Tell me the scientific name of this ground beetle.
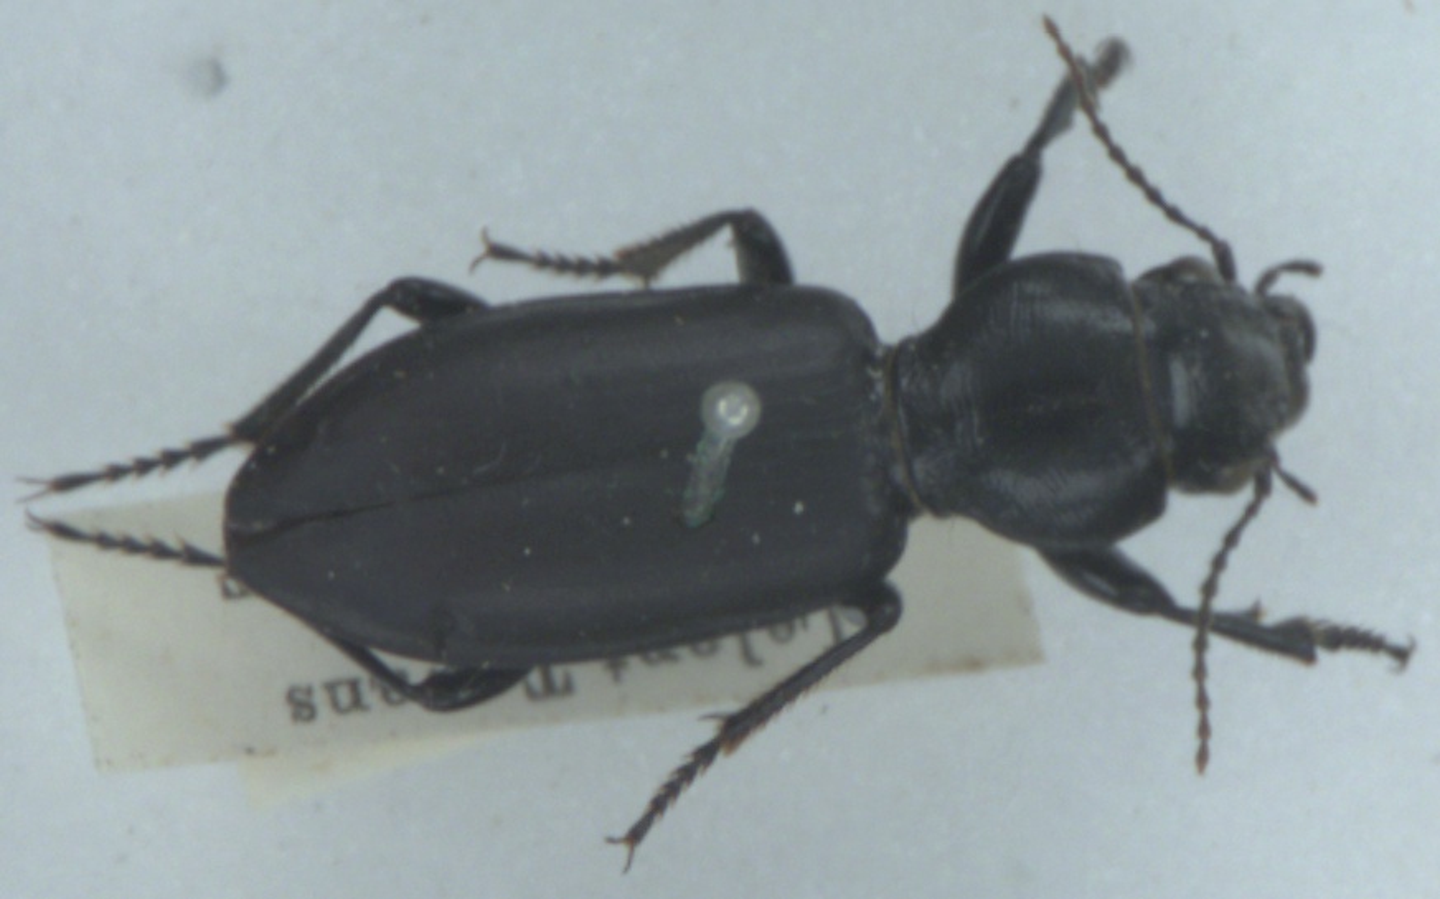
Broscus cephalotes
